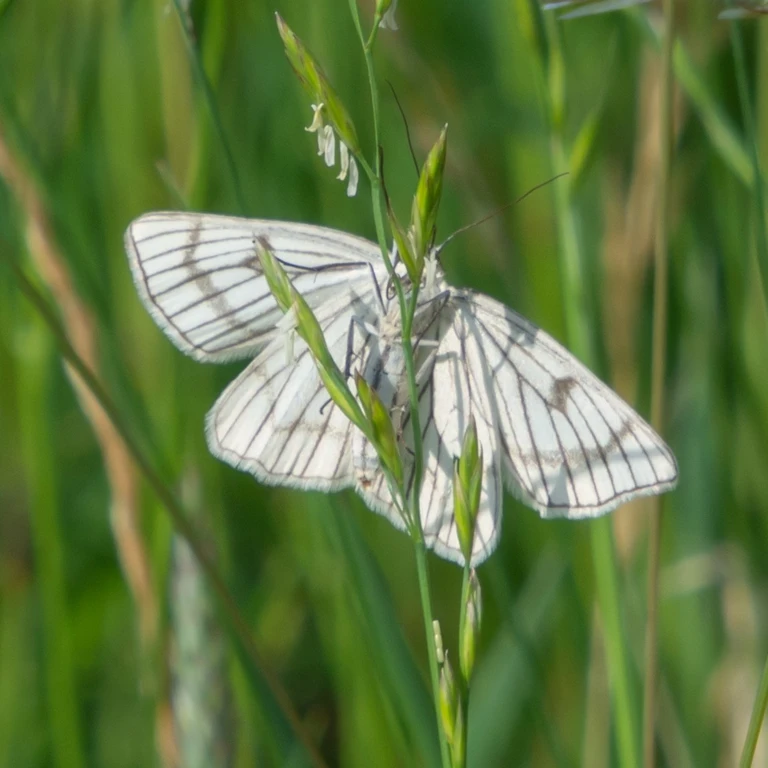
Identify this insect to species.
Siona lineata
